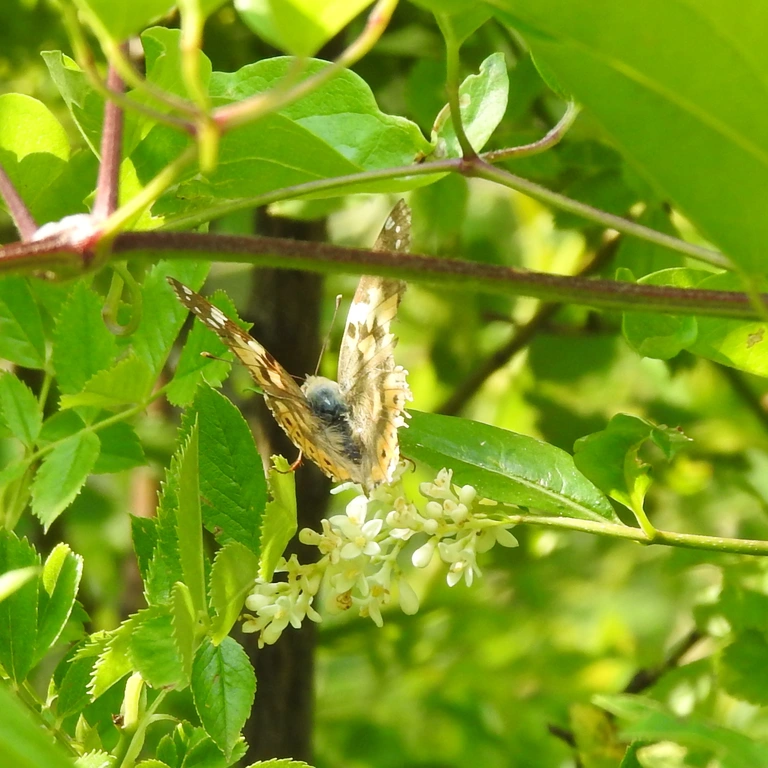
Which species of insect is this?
Vanessa cardui
